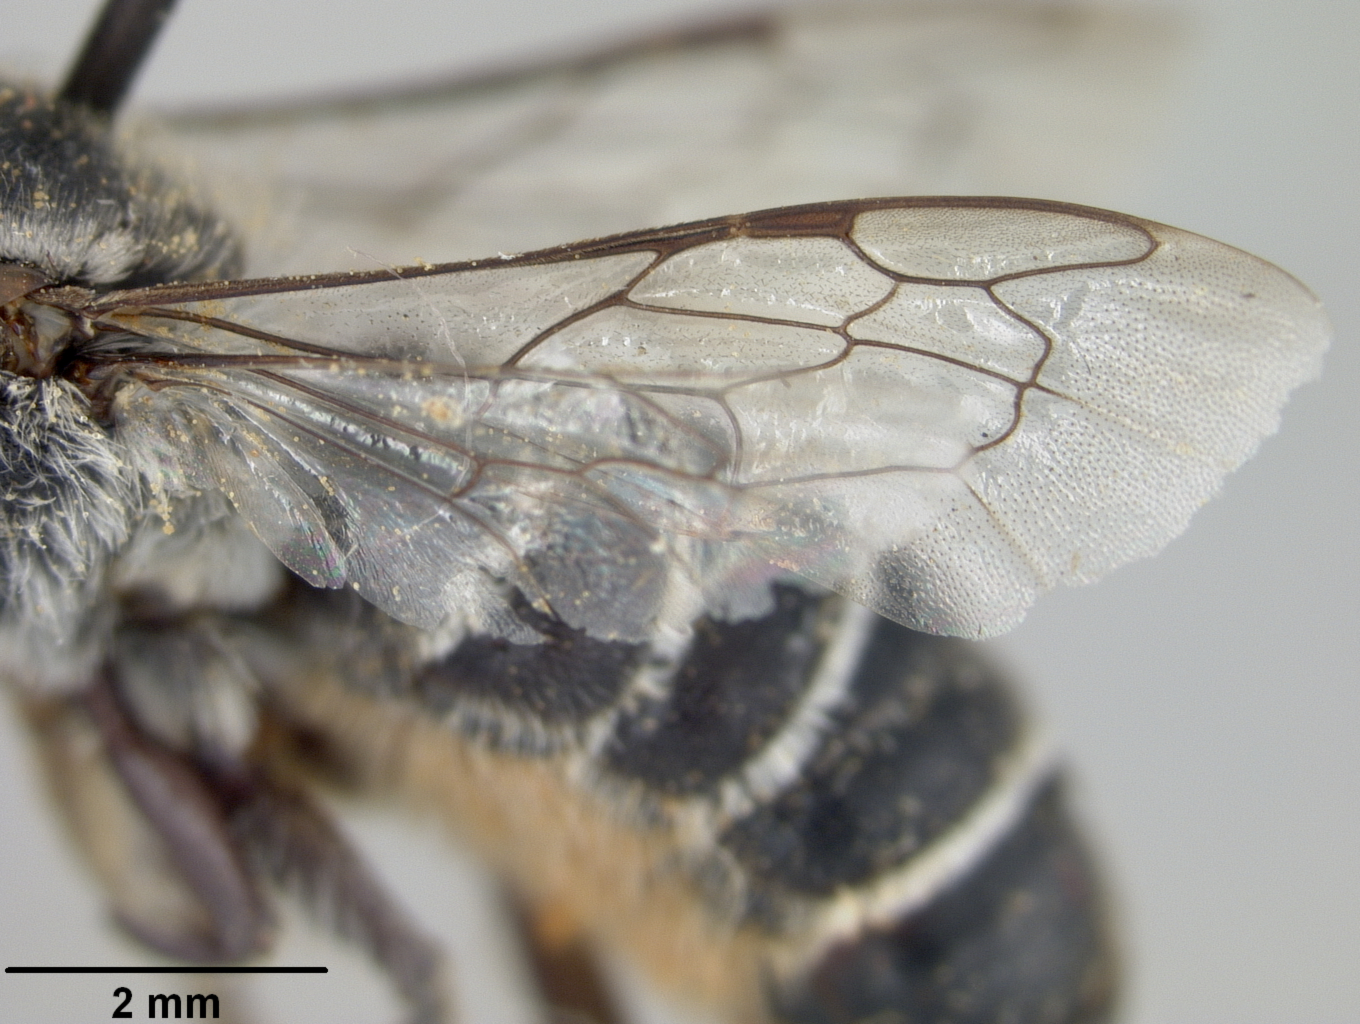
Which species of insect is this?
Megachile tucsonensis
